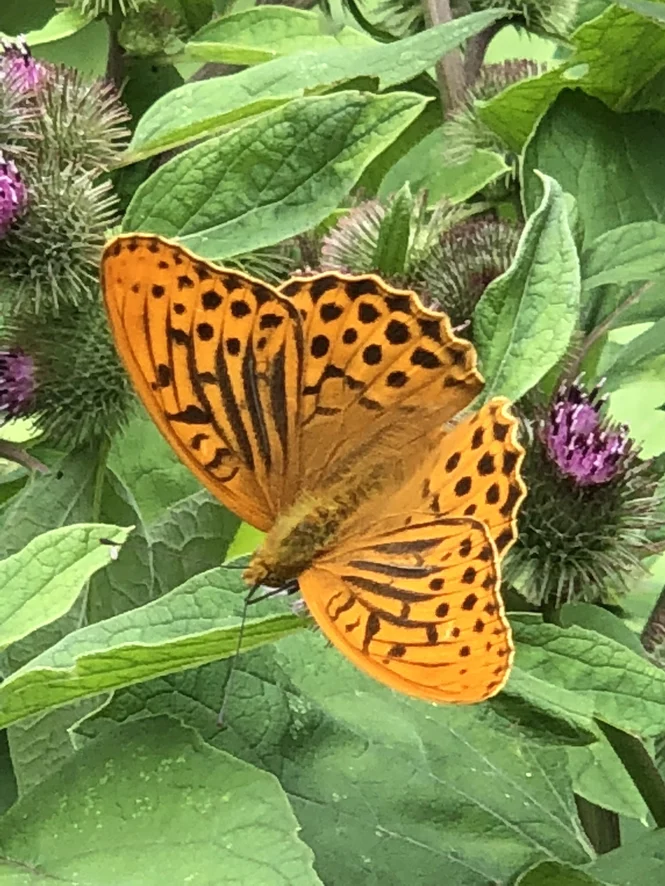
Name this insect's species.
Argynnis paphia
